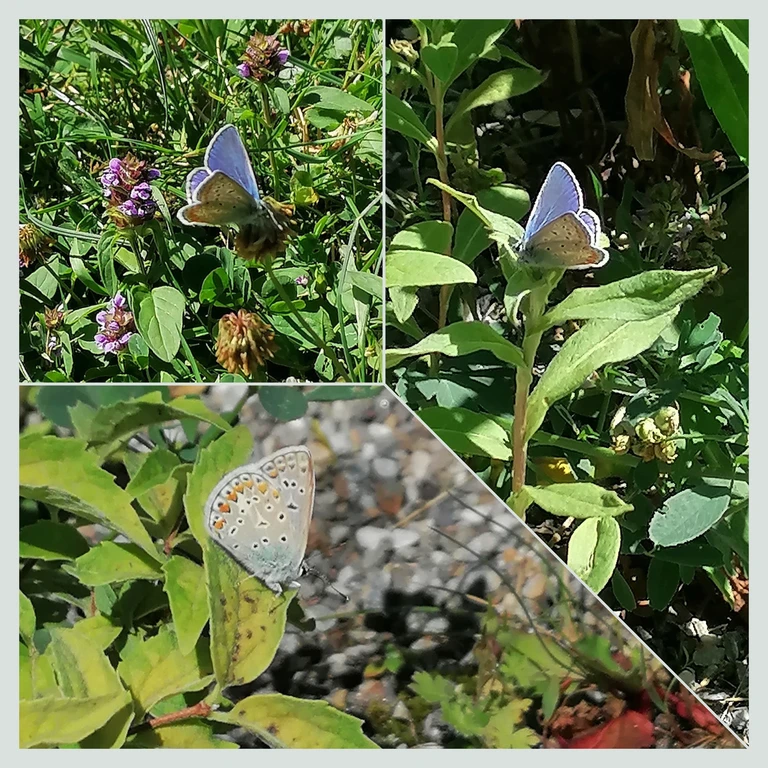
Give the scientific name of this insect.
Polyommatus icarus
